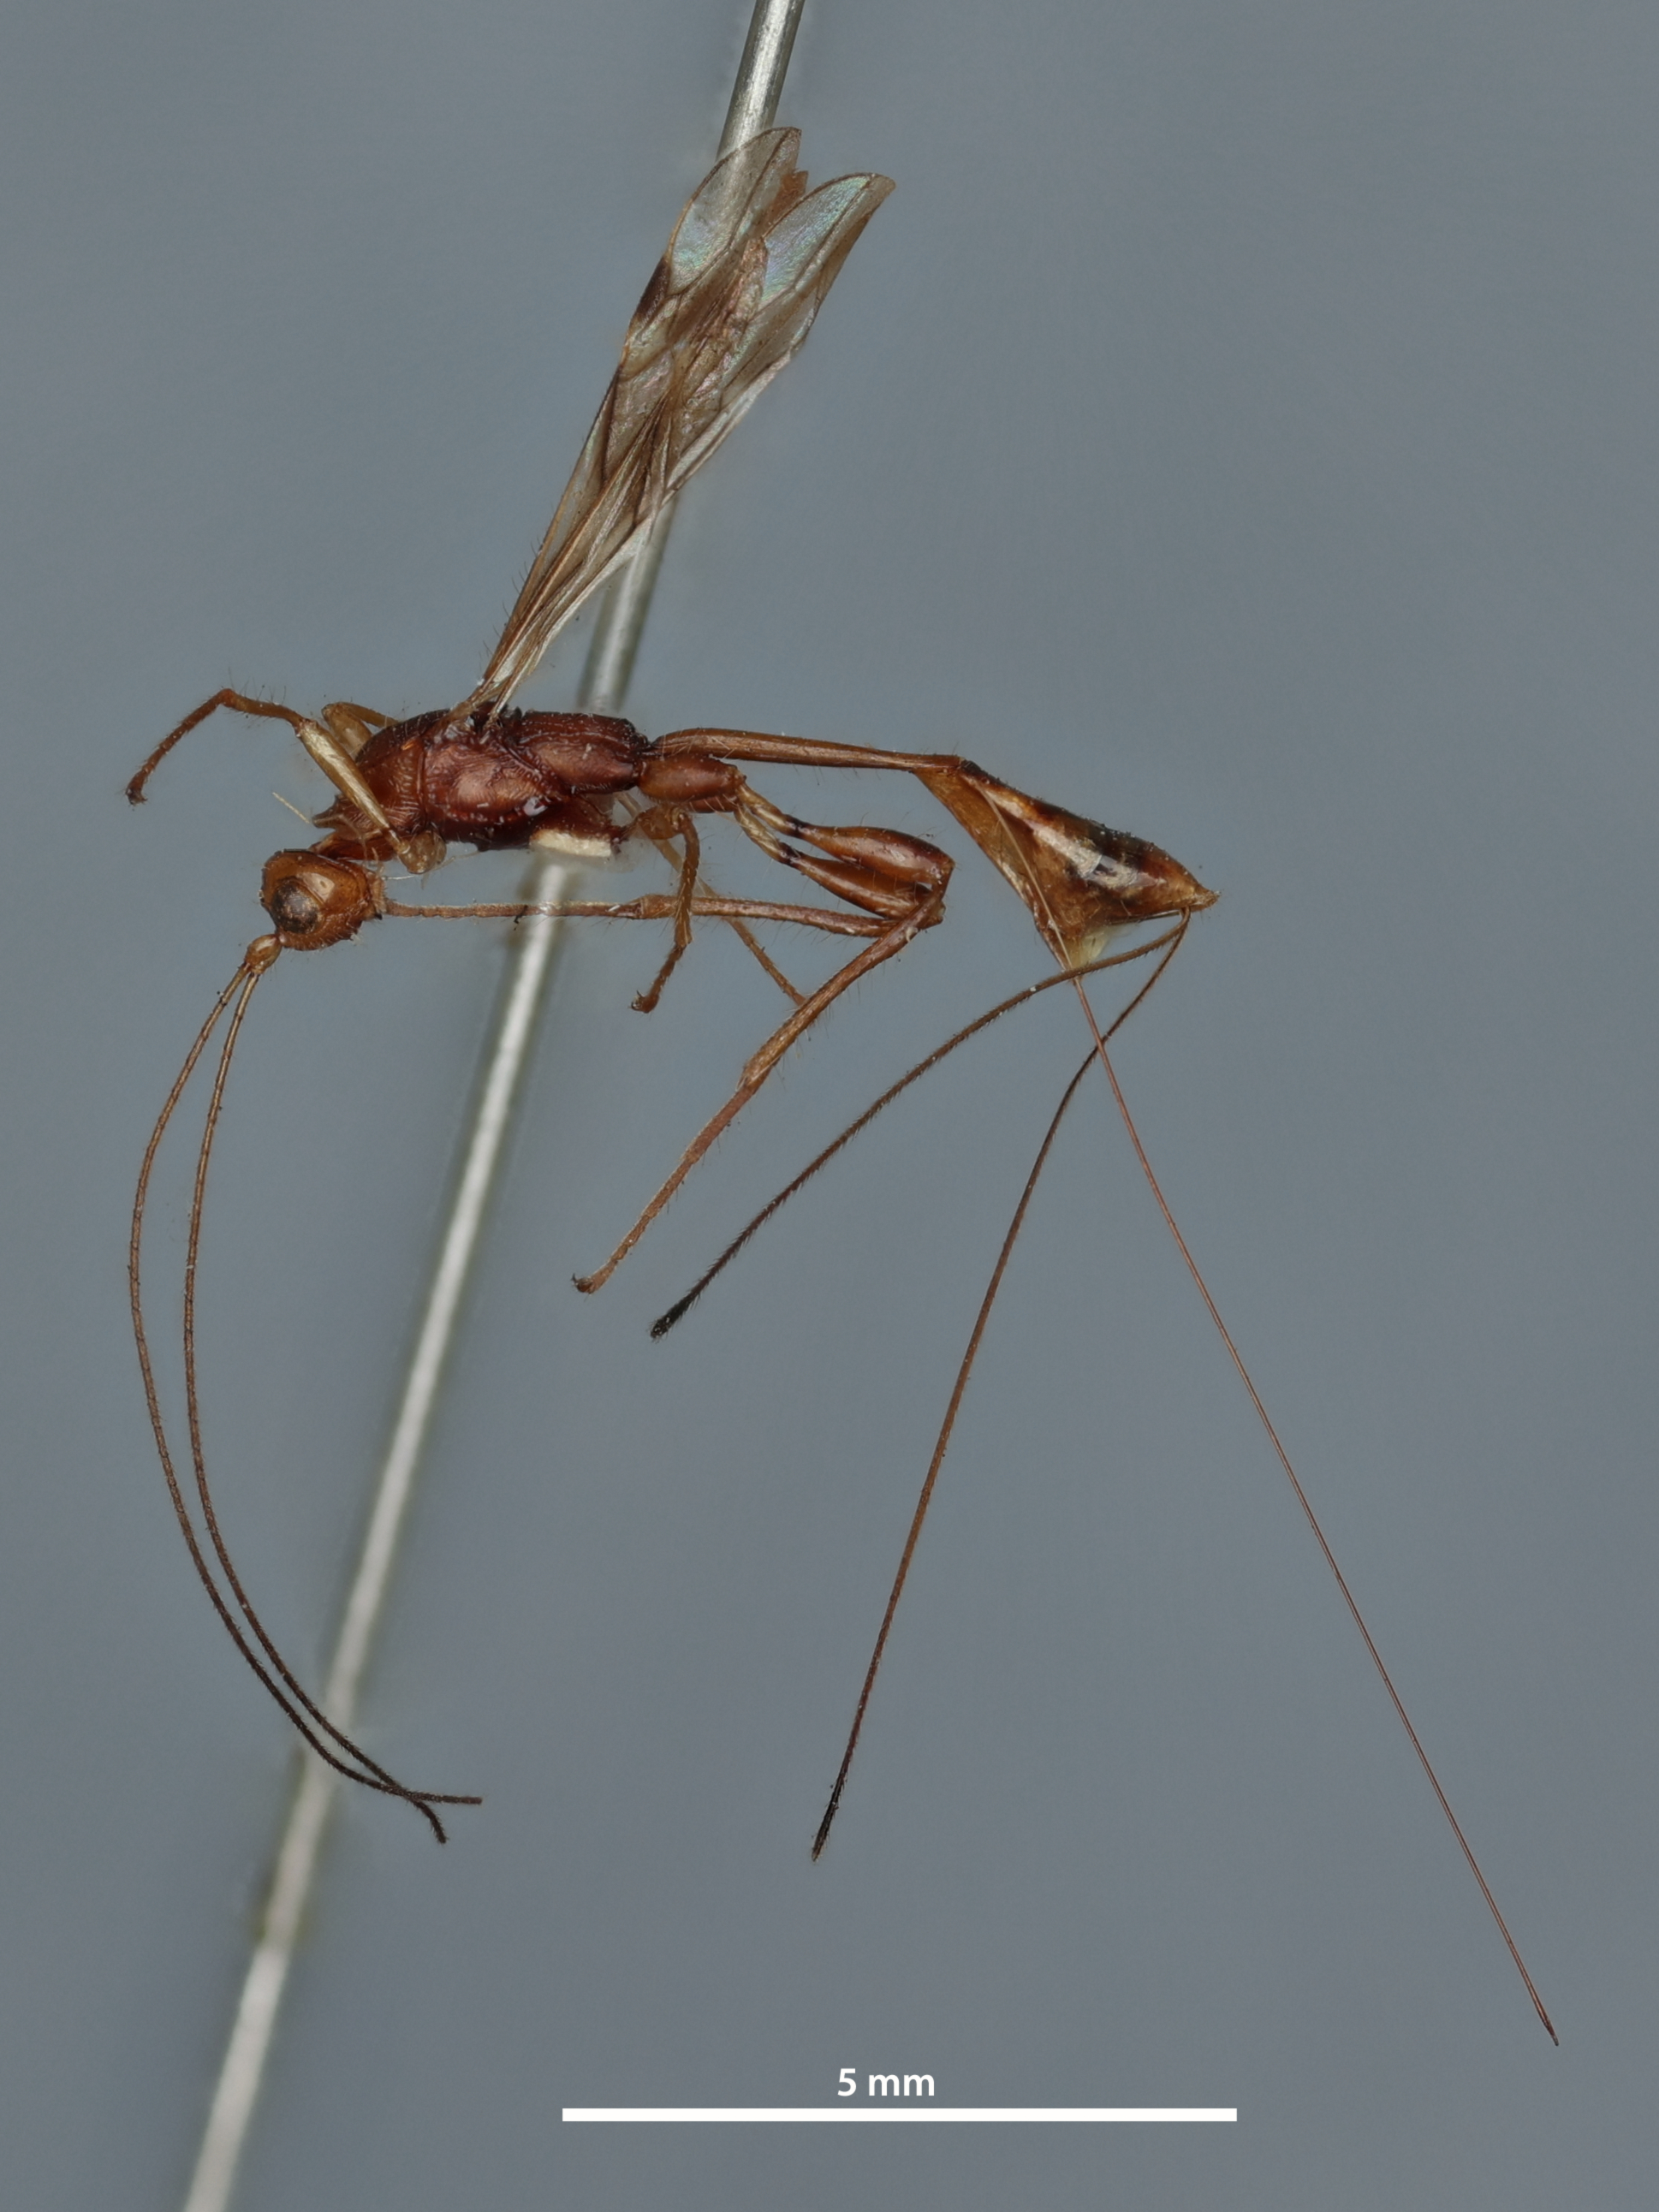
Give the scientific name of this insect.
Spathius tydeus
